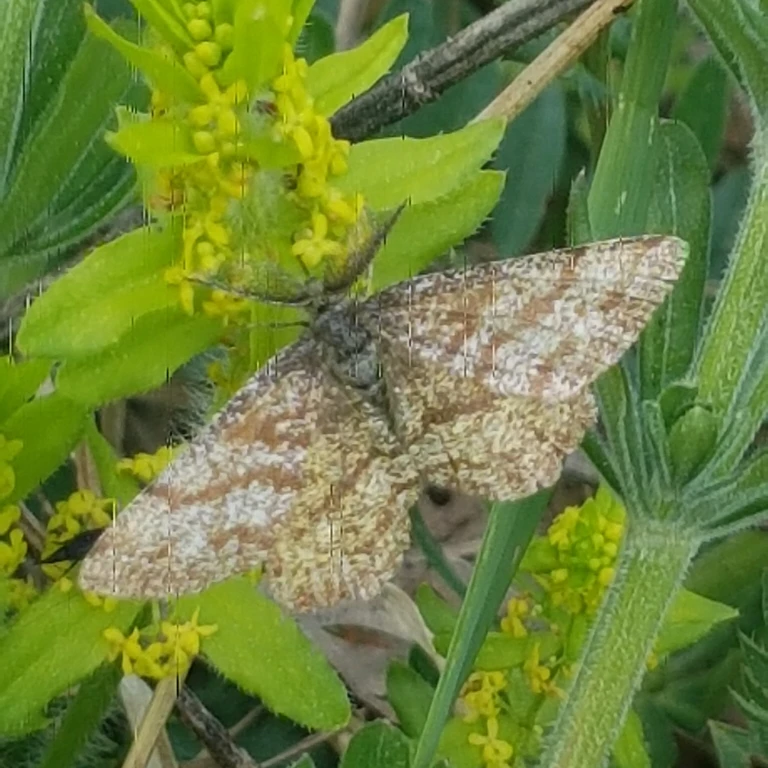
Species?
Ematurga atomaria
